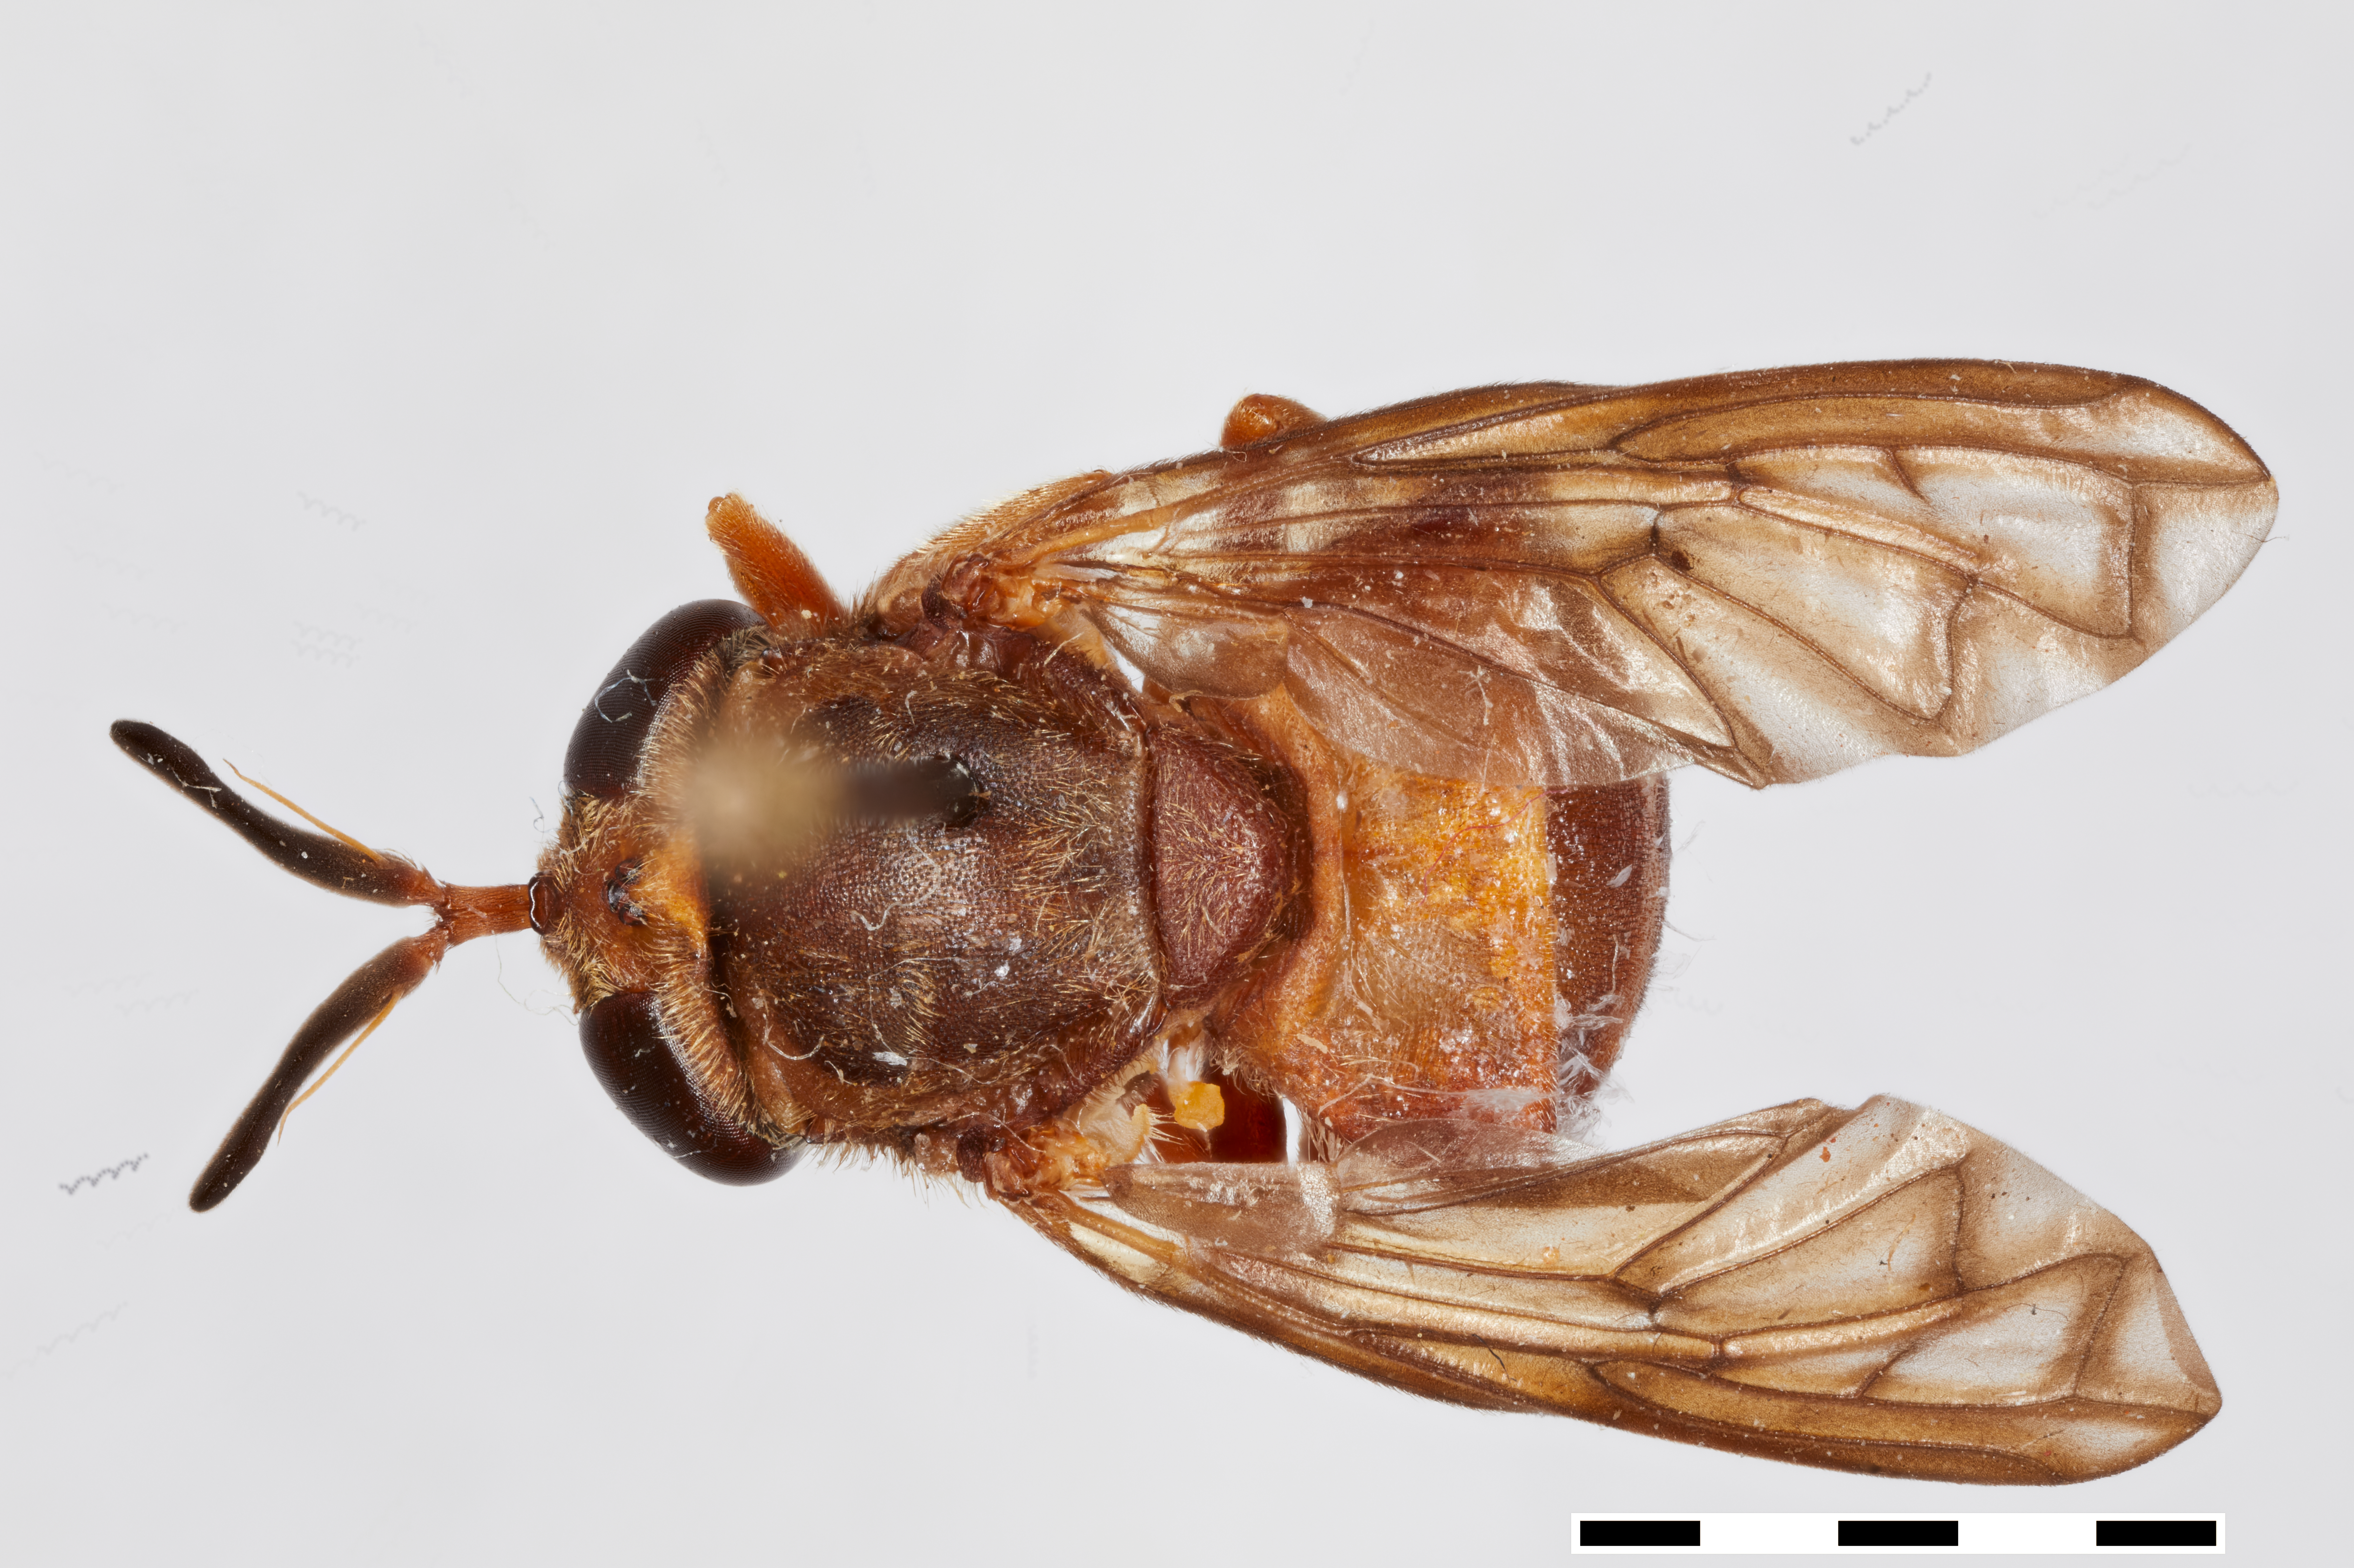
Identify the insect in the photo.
Microdon adventitius
